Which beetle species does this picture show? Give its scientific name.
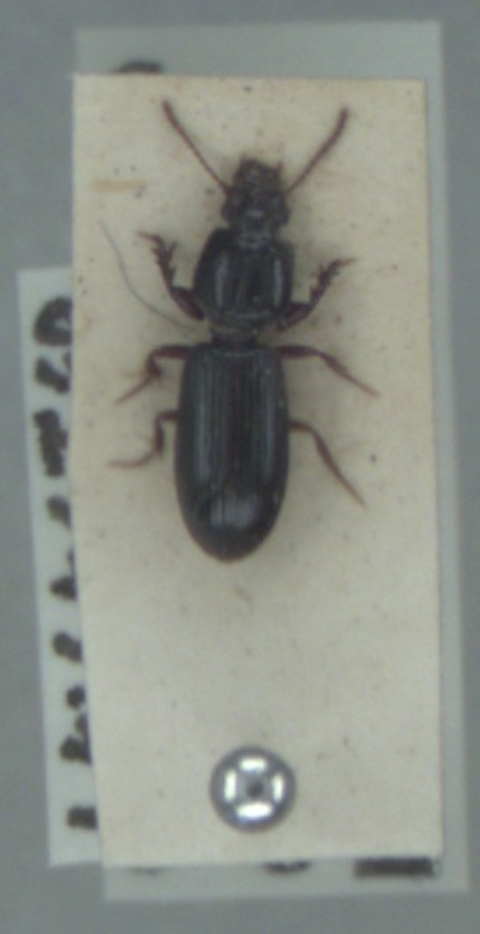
Clivina fossor
